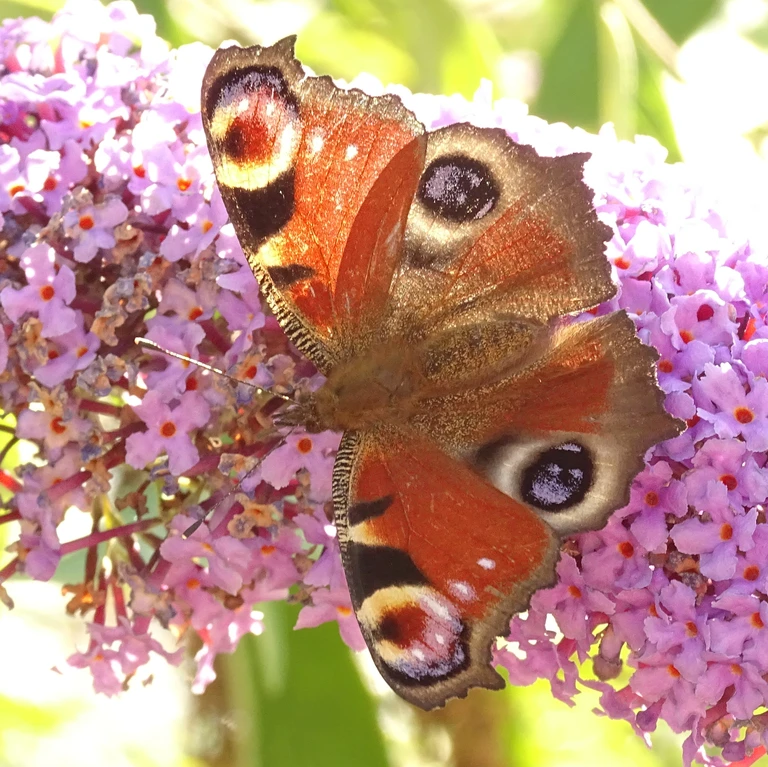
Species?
Aglais io
